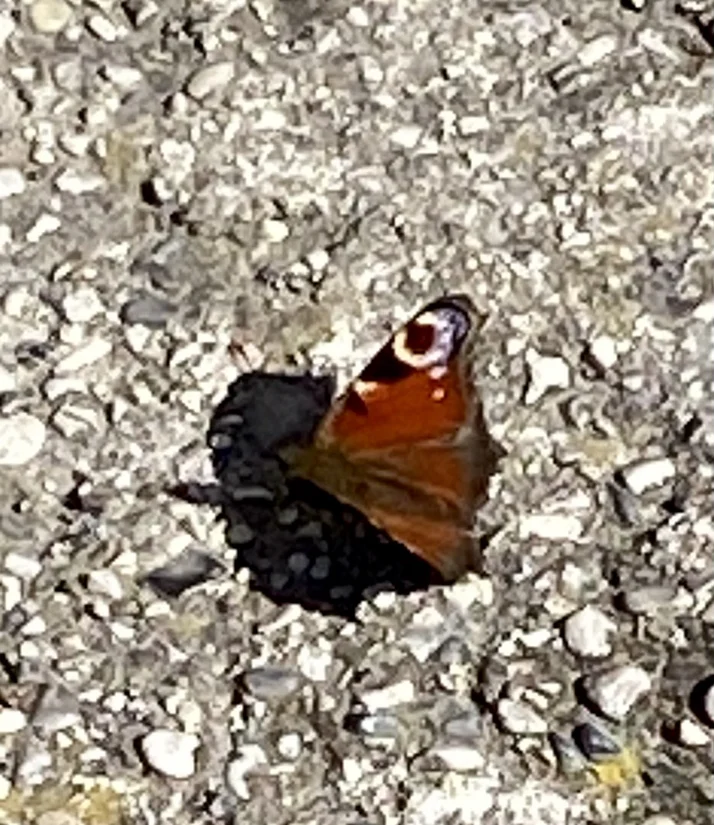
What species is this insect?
Aglais io
